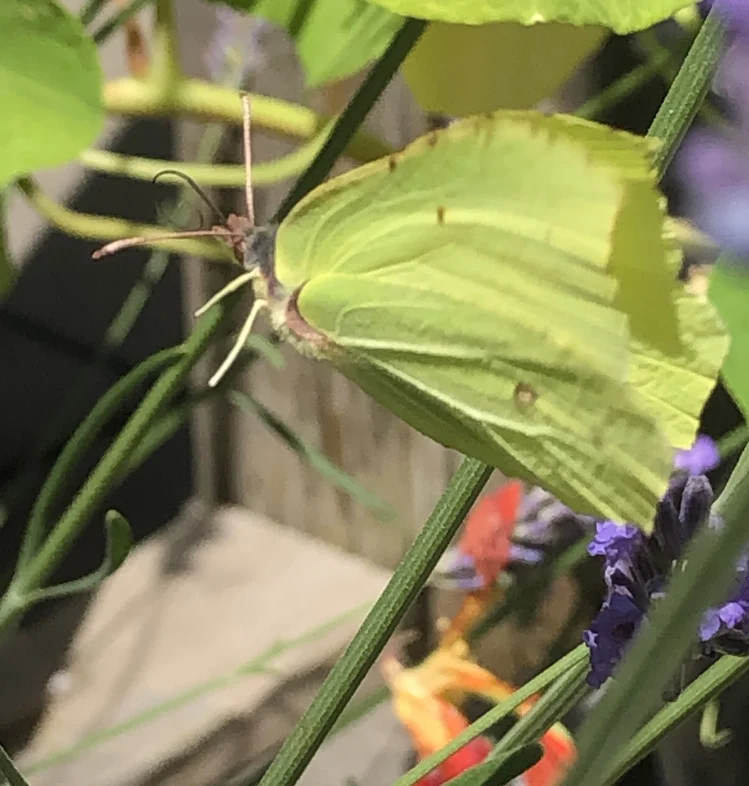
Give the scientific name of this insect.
Gonepteryx rhamni
